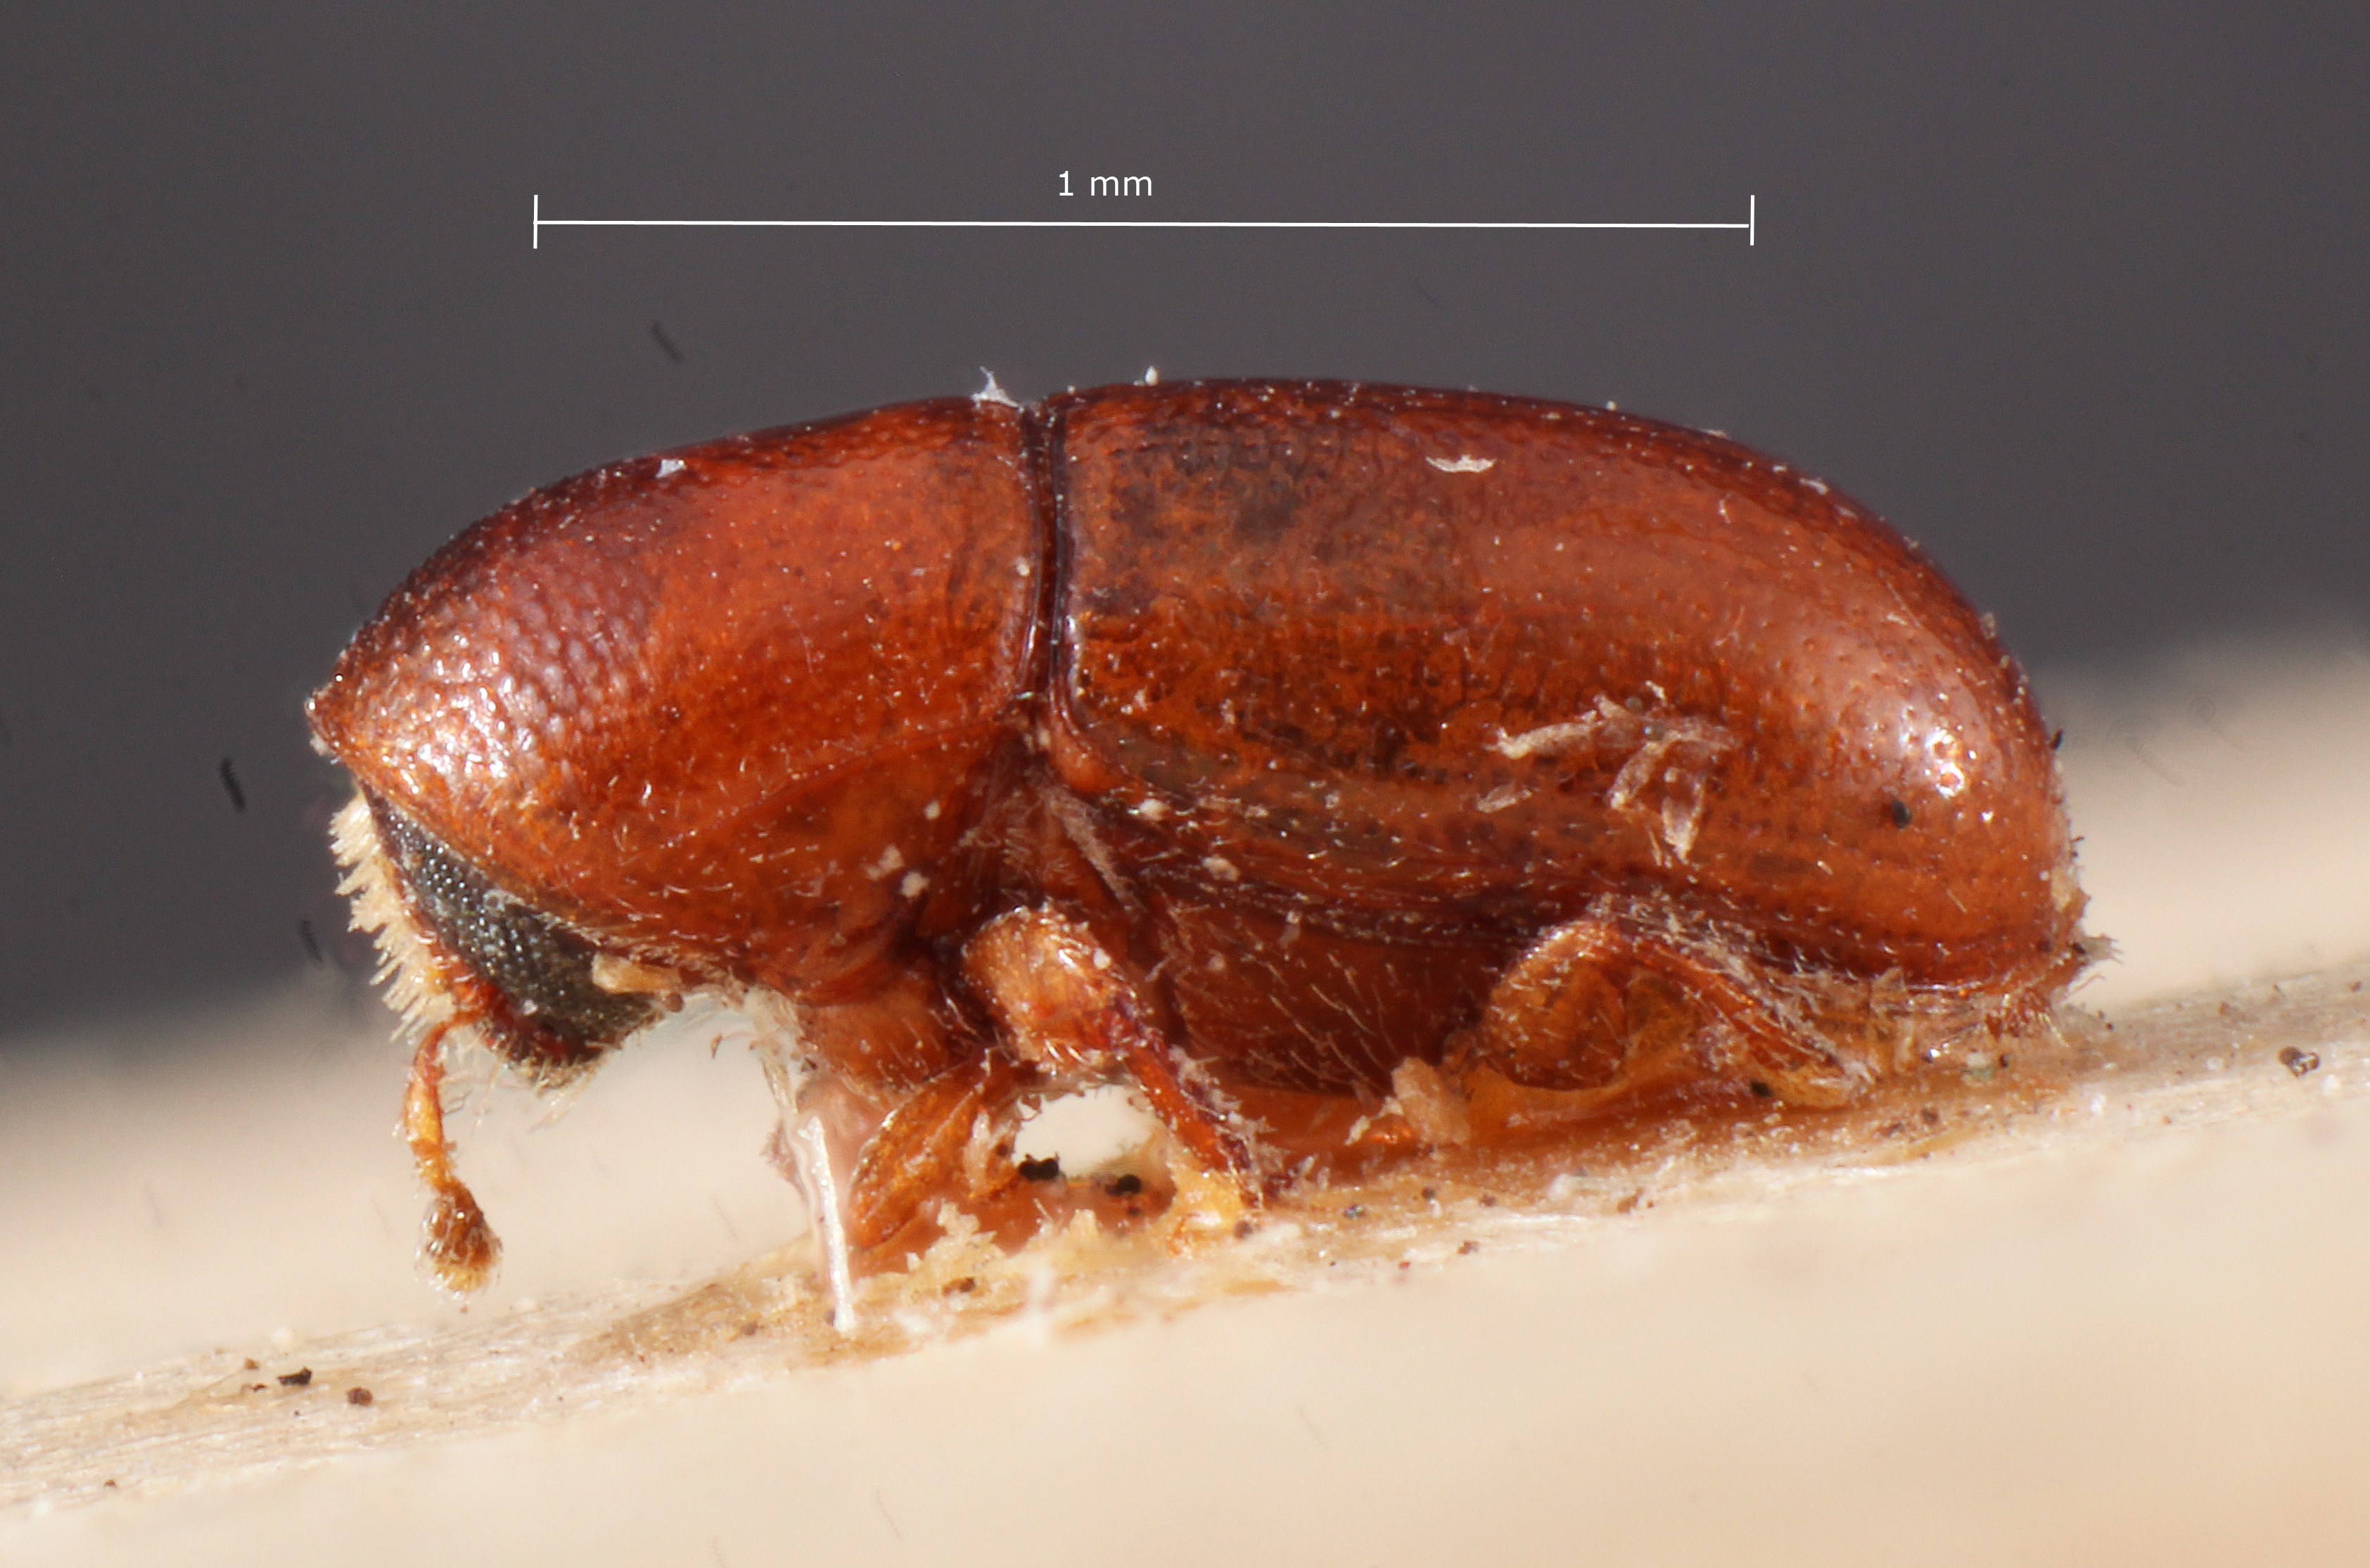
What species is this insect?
Hexacolus pseudobicolor
